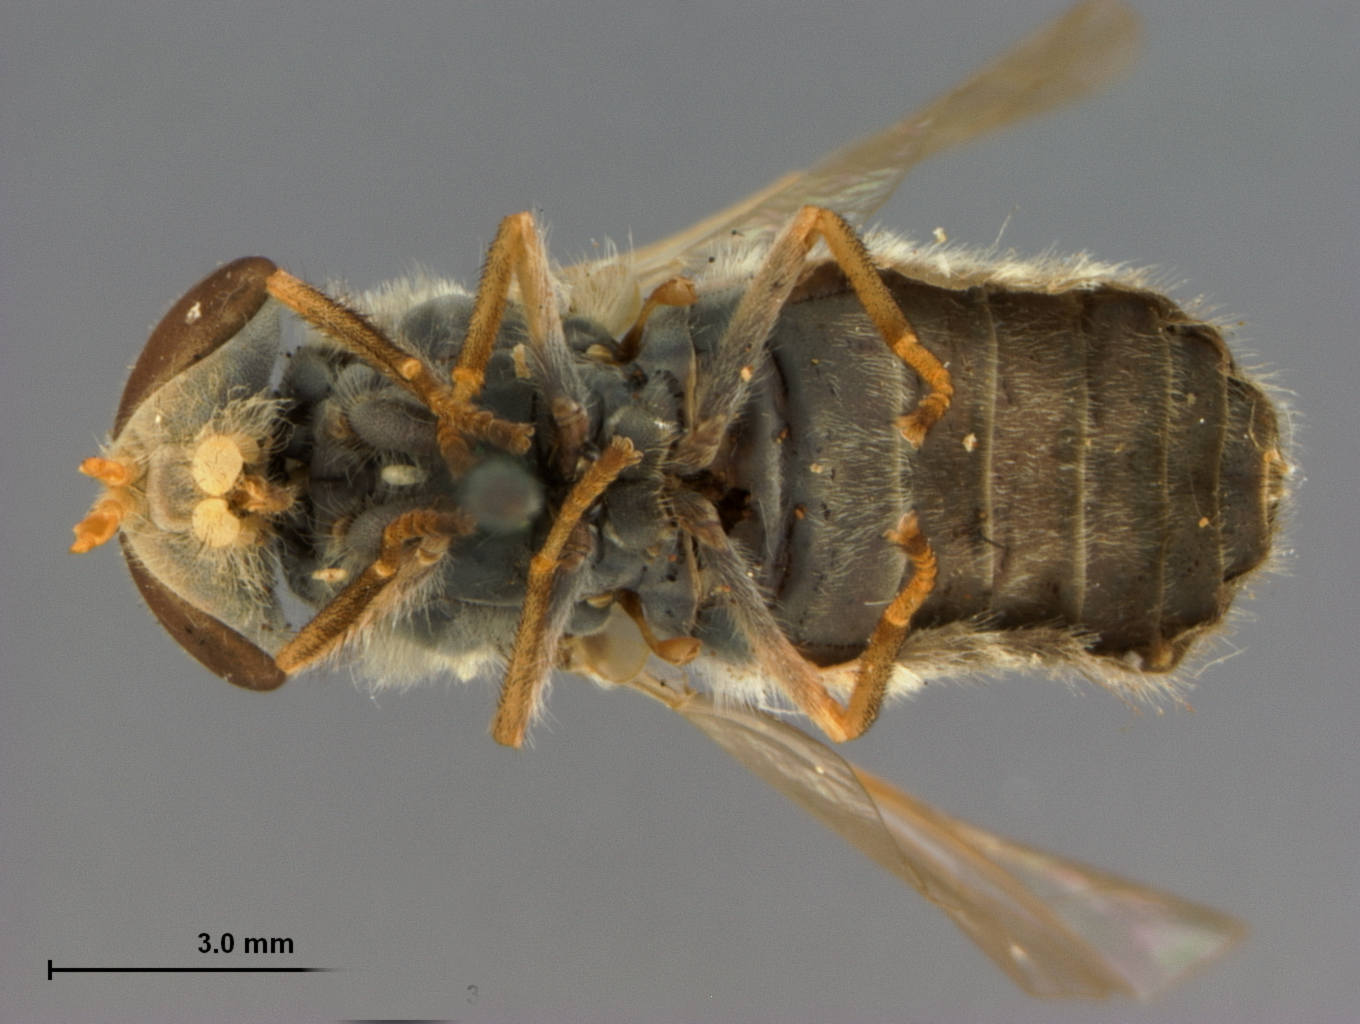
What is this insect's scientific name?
Tabanus pruinosus (also Atylotus ohioensis)
